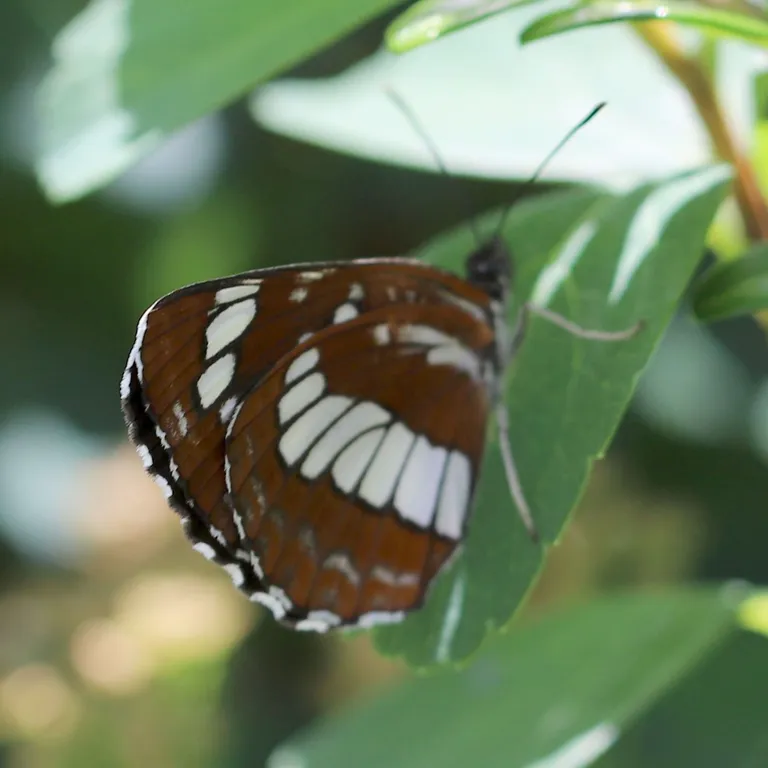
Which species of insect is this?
Neptis rivularis
